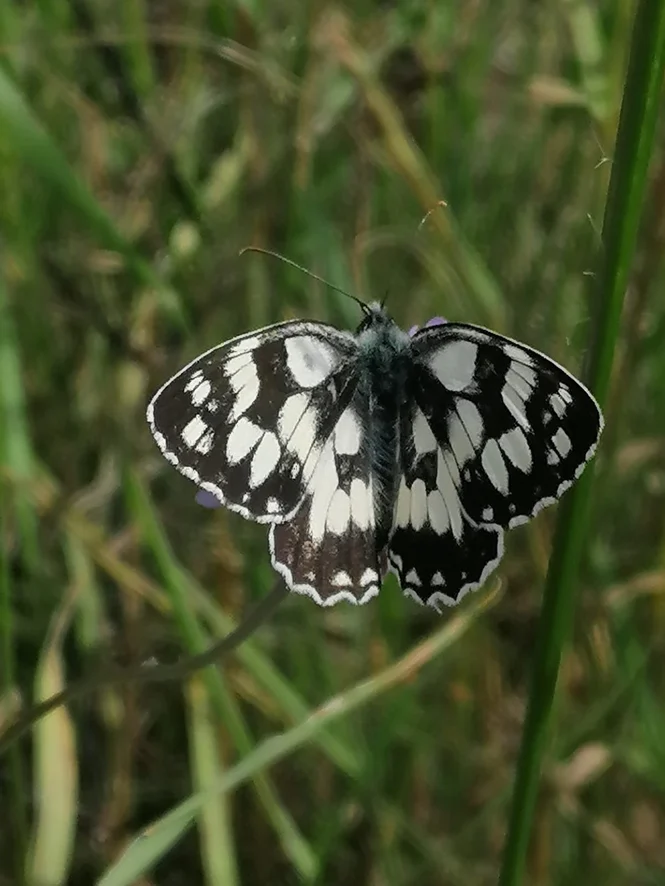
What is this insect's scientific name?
Melanargia galathea
